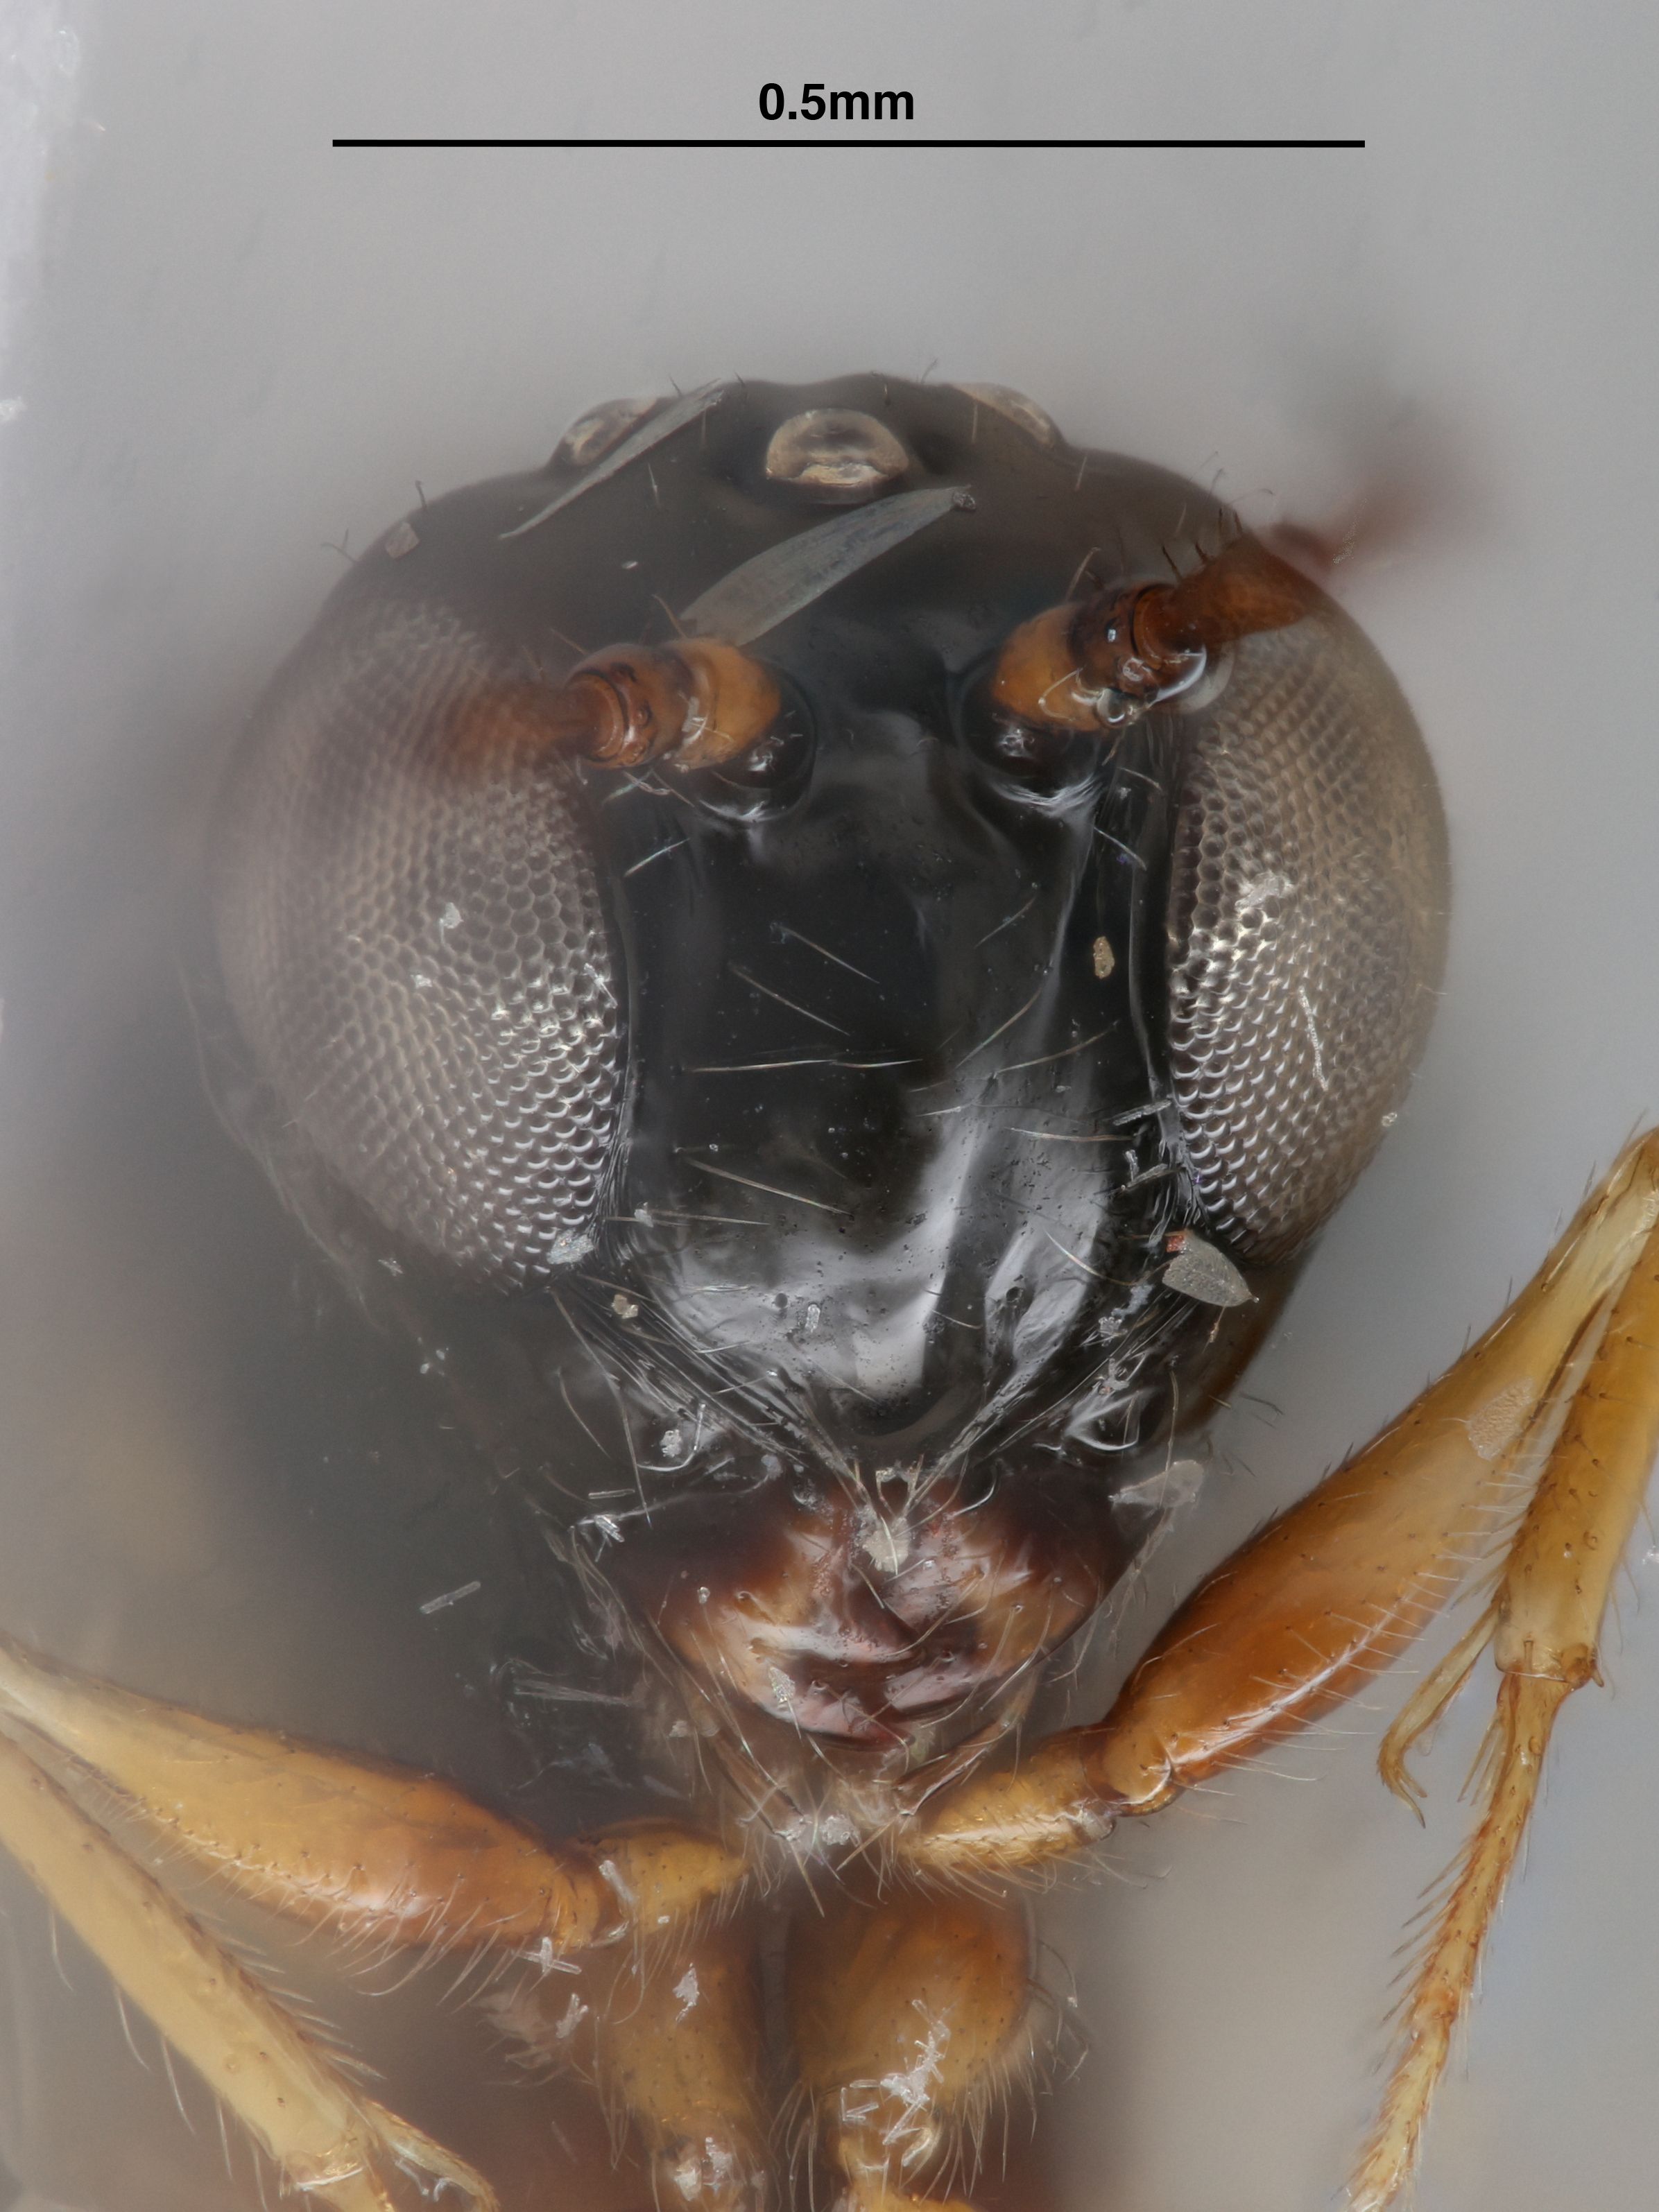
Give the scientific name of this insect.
Zaeucoila lignys
